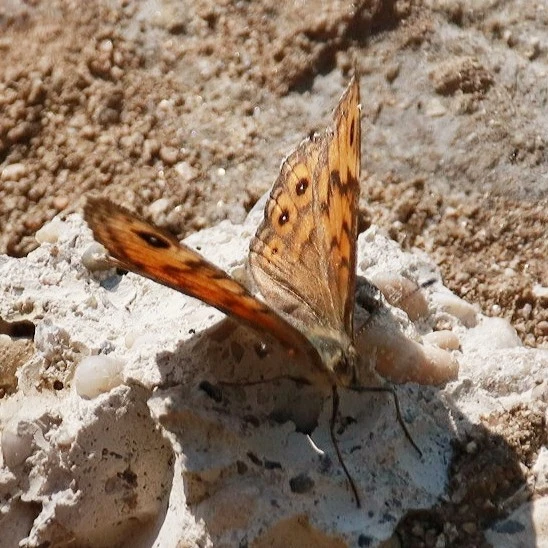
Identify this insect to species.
Lasiommata megera (also Pararge megera)
